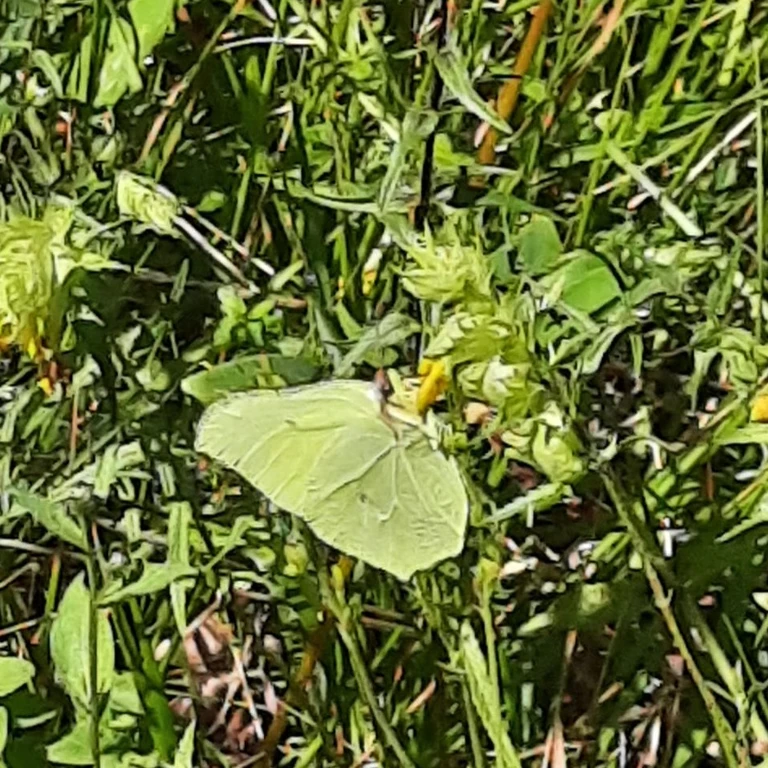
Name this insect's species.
Gonepteryx rhamni
